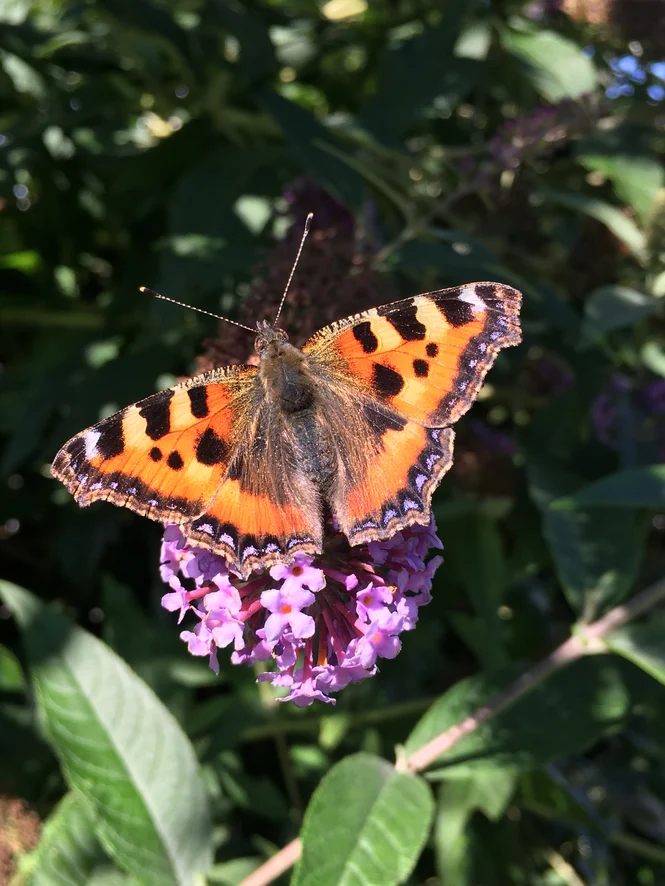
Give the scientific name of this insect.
Aglais urticae
